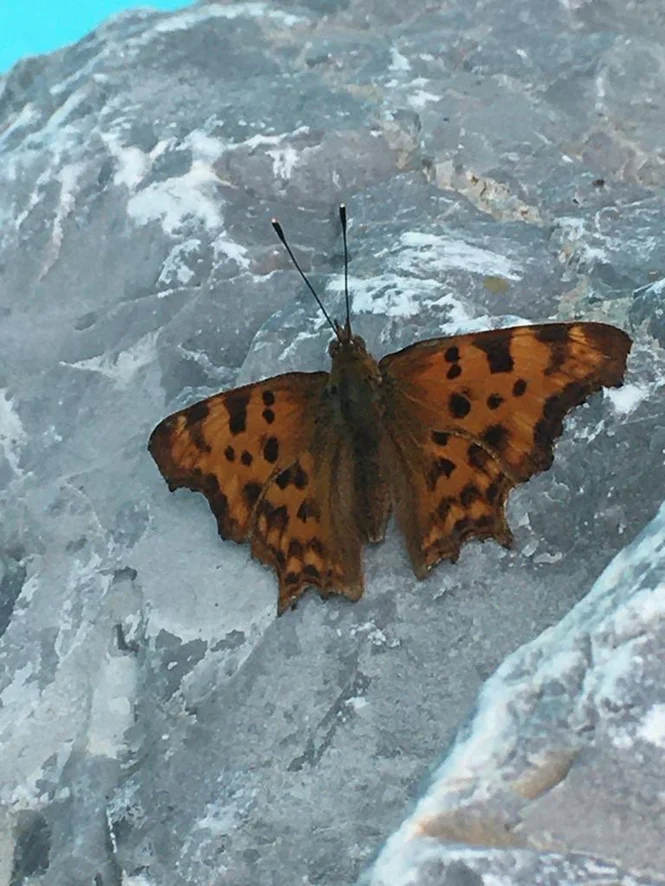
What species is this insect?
Polygonia c-album
